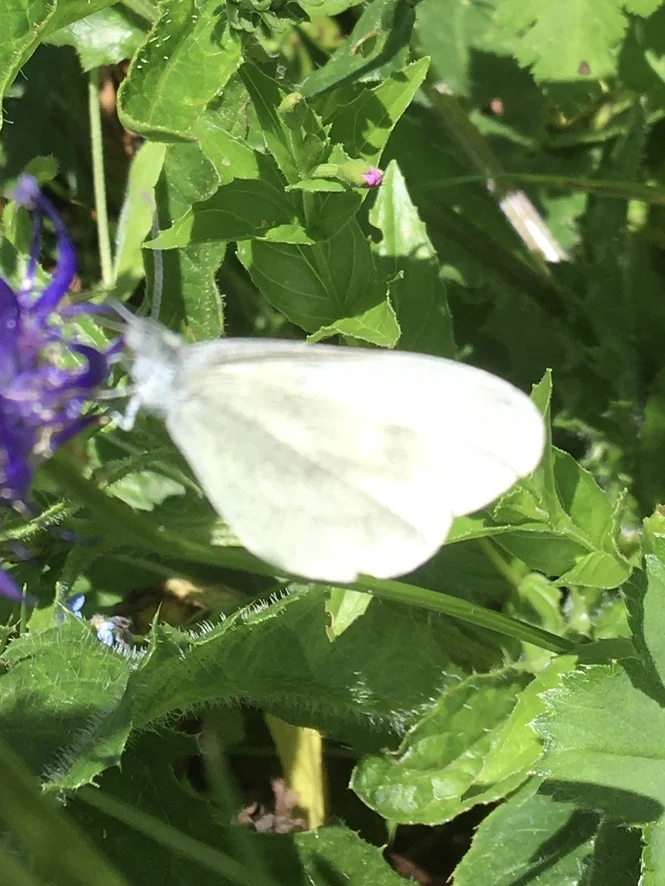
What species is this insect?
Leptidea sinapis/juvernica
